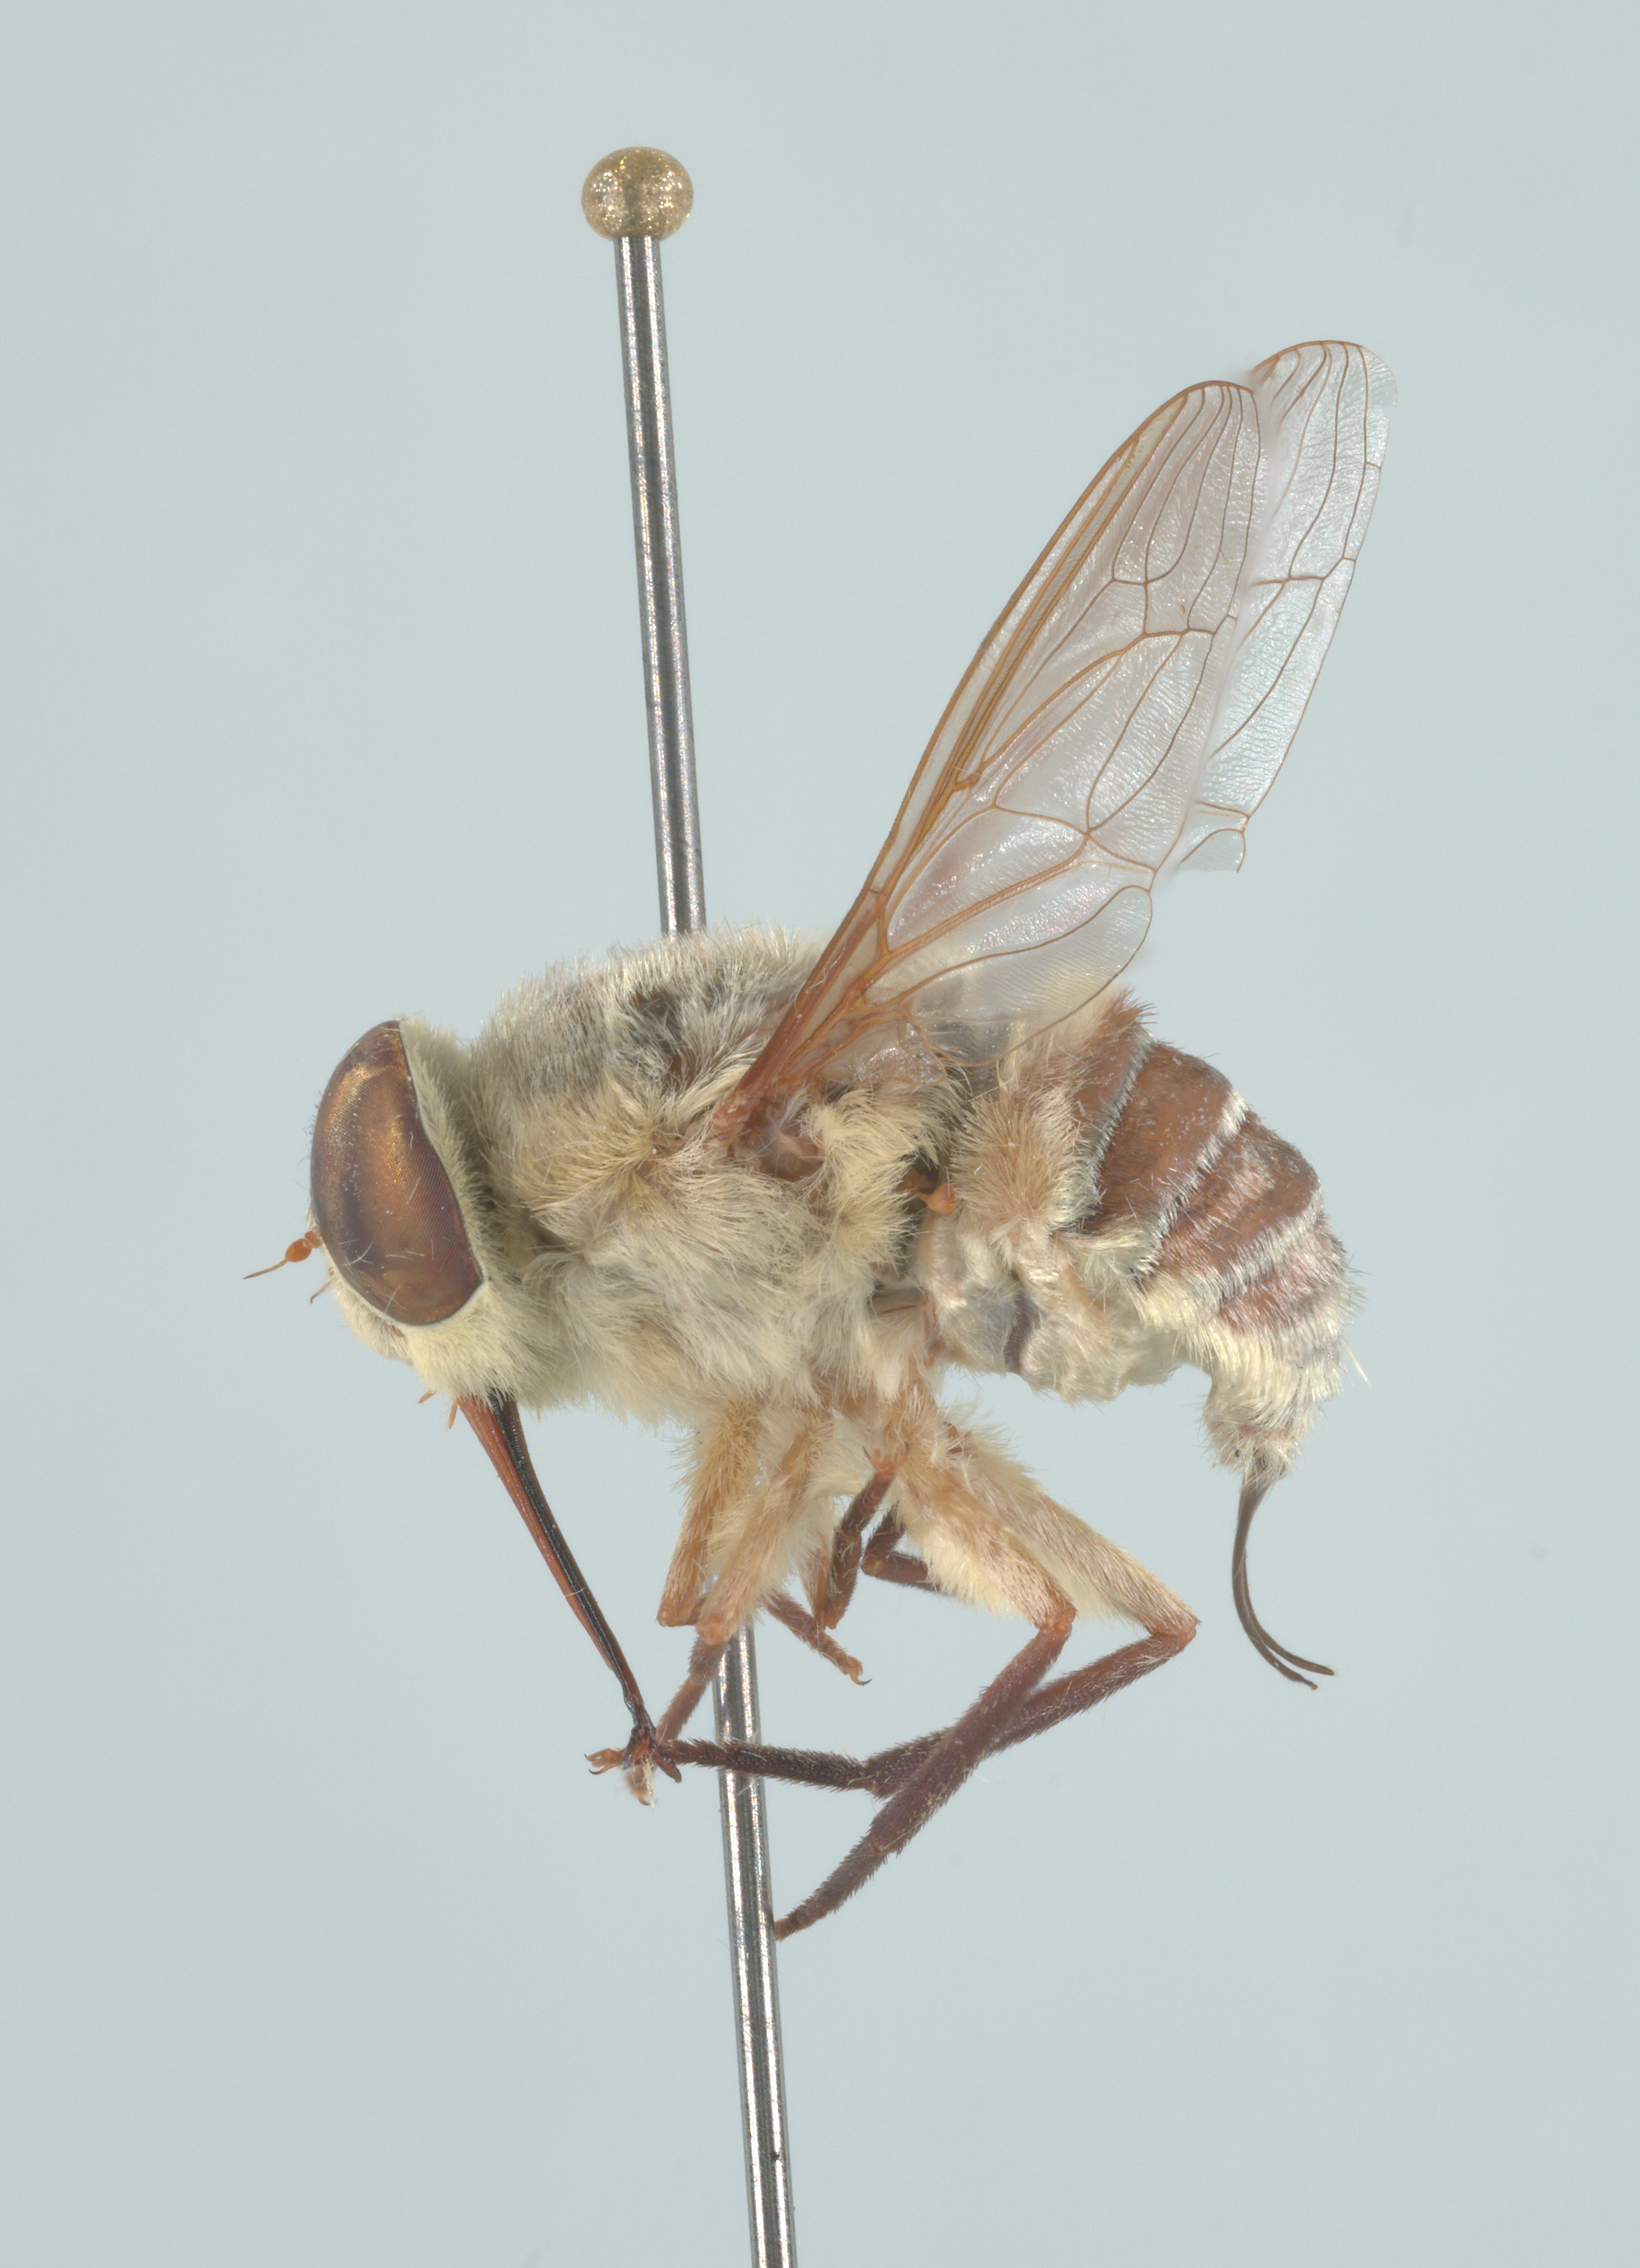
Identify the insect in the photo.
Neorhynchocephalus volaticus
